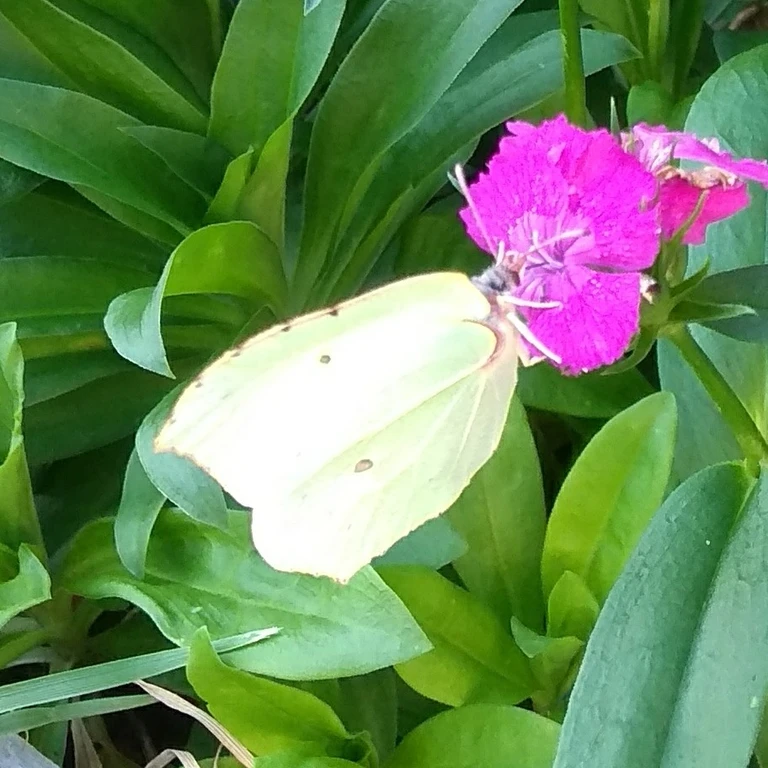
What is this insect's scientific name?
Gonepteryx rhamni
